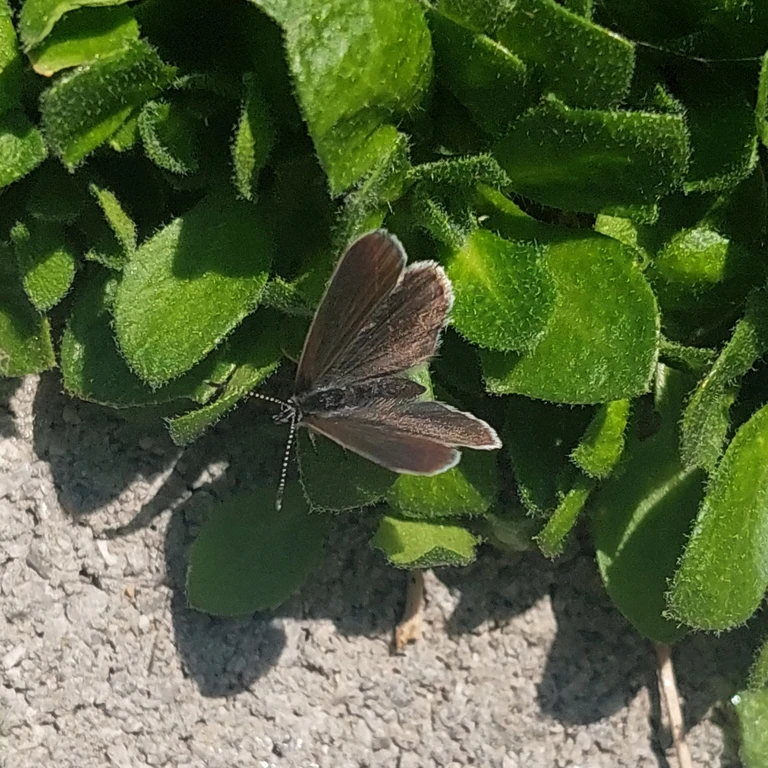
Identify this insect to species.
Cupido minimus
